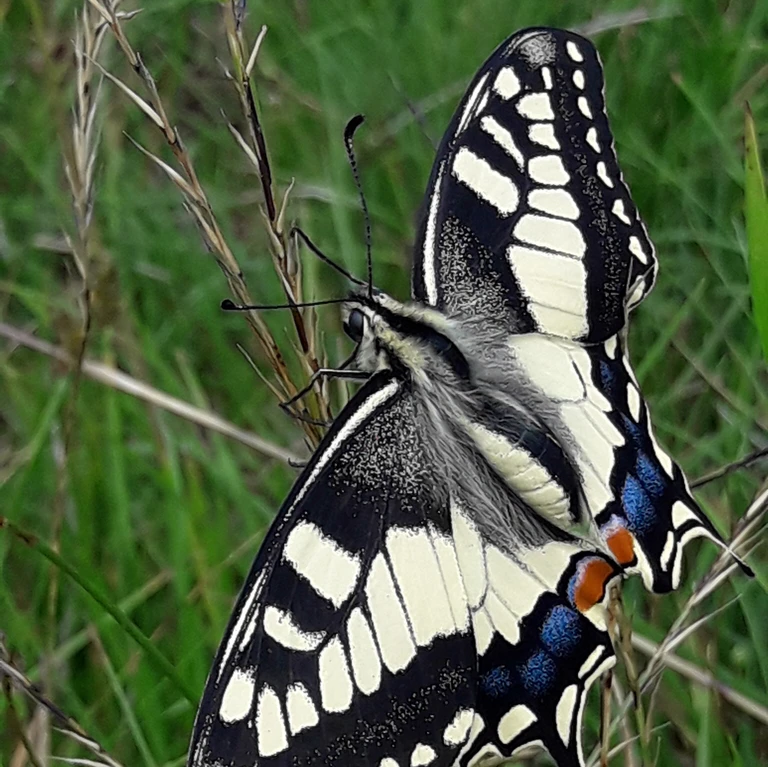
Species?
Papilio machaon
